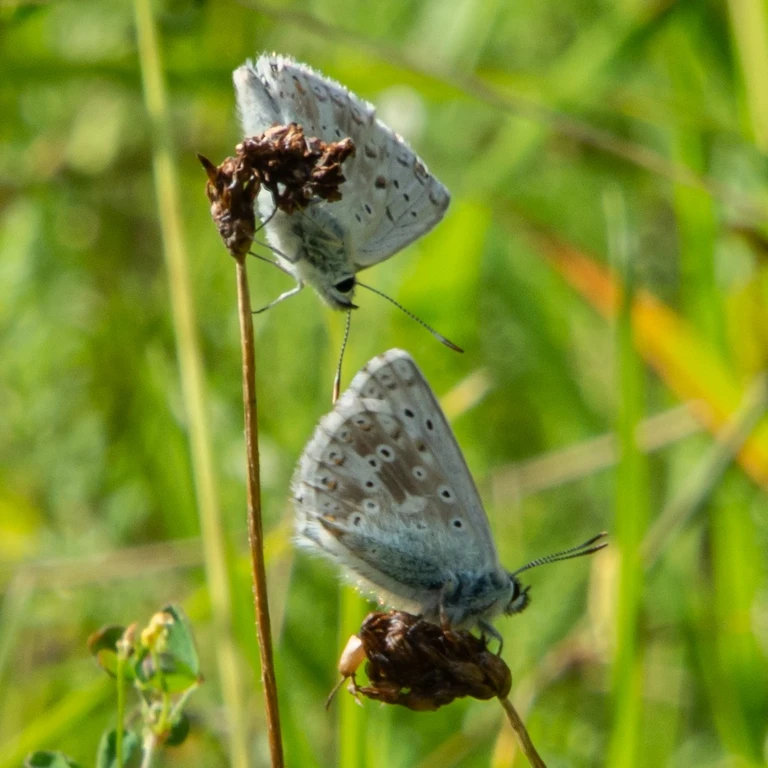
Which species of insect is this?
Lysandra coridon
